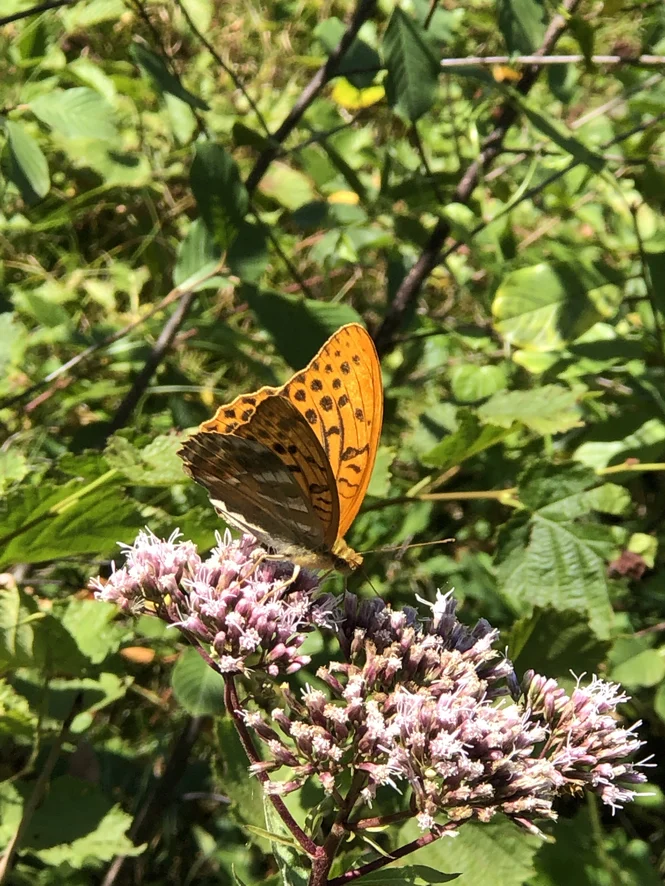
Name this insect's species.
Argynnis paphia
